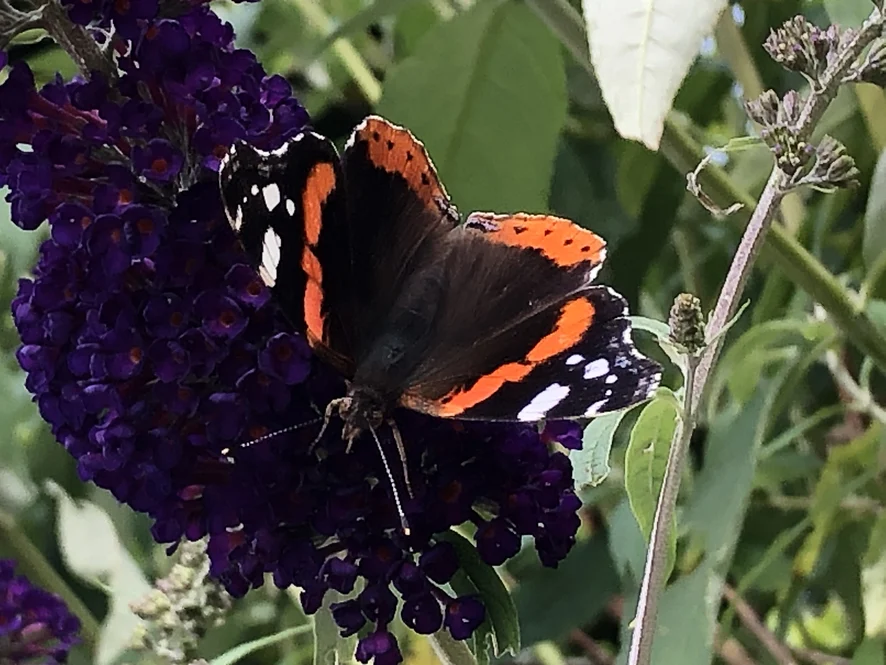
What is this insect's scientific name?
Vanessa atalanta
